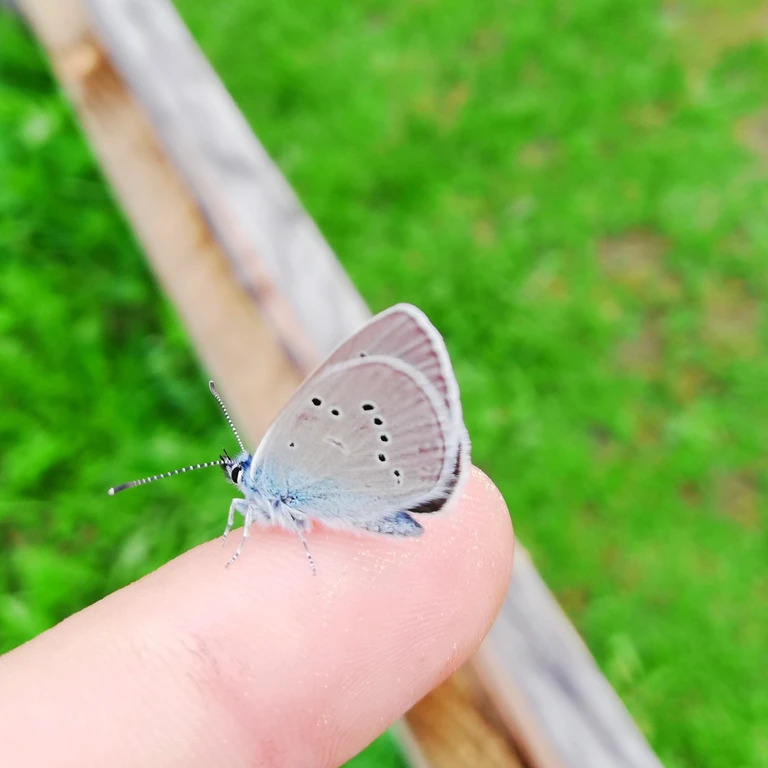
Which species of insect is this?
Cupido minimus
